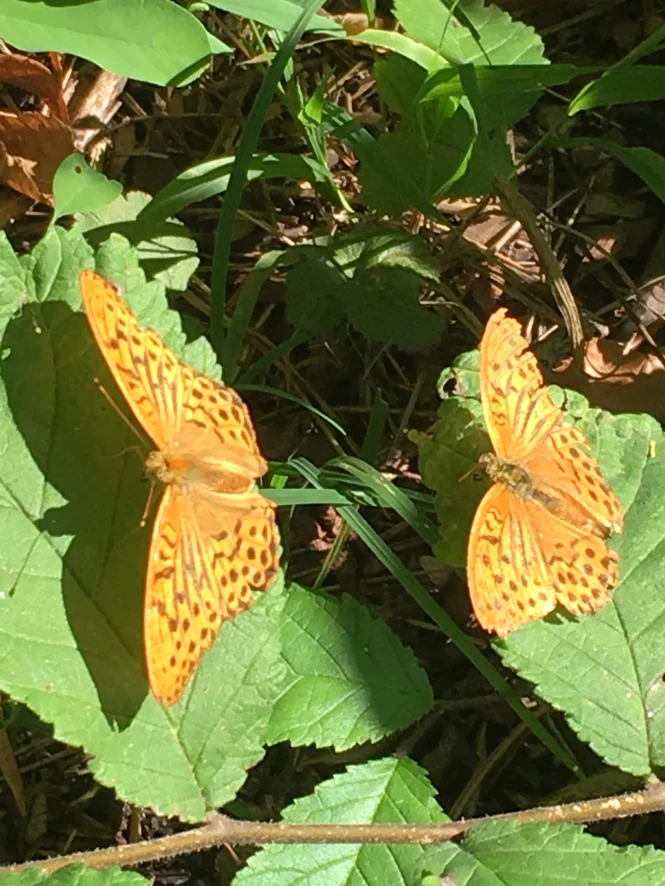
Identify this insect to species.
Argynnis paphia
